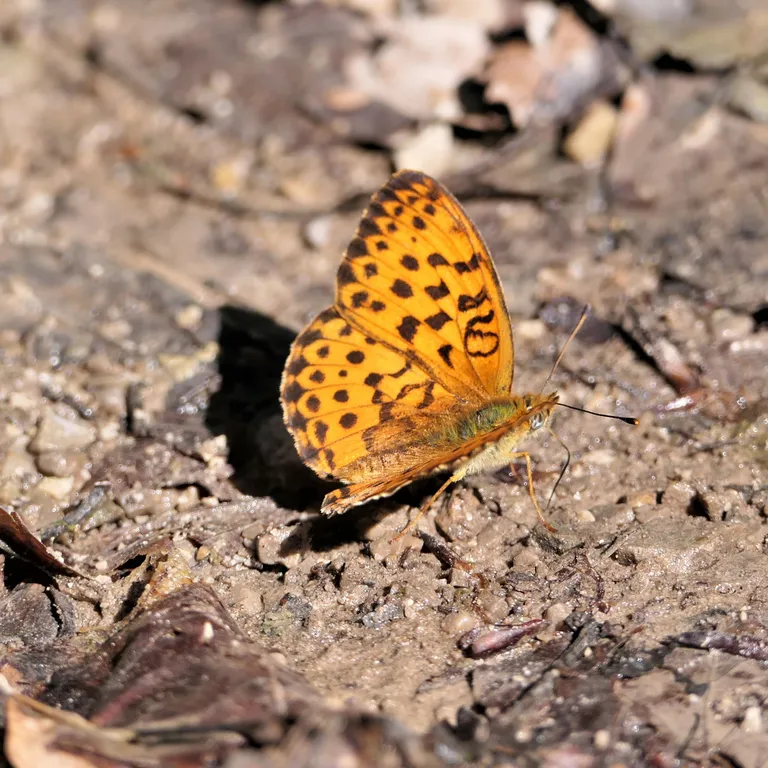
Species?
Brenthis daphne
